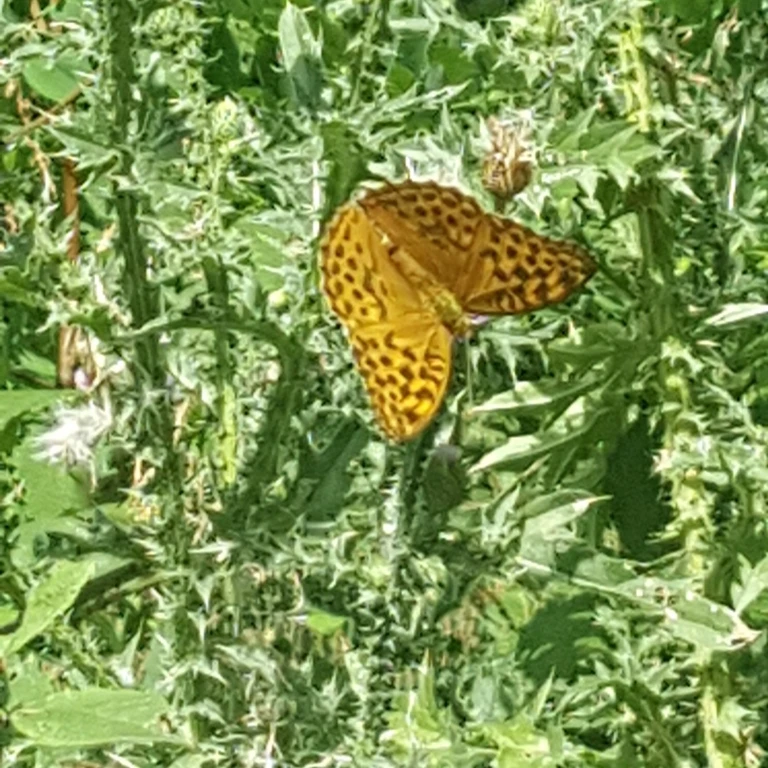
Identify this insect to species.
Argynnis paphia
